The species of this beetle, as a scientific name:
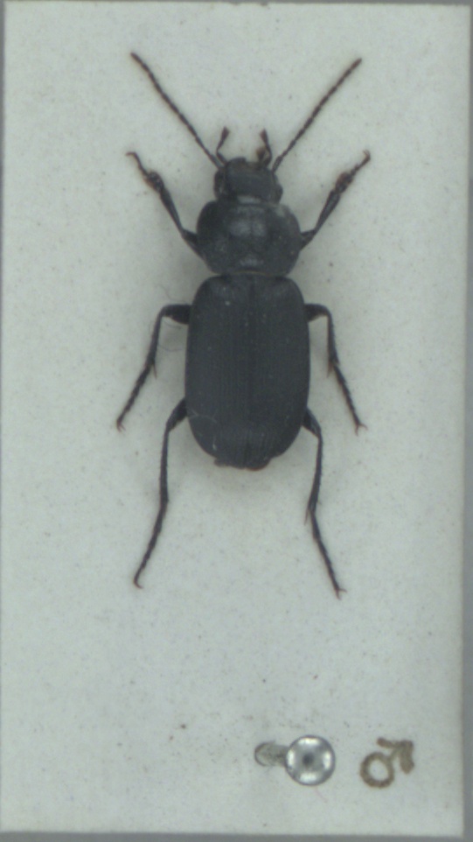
Licinus depressus
